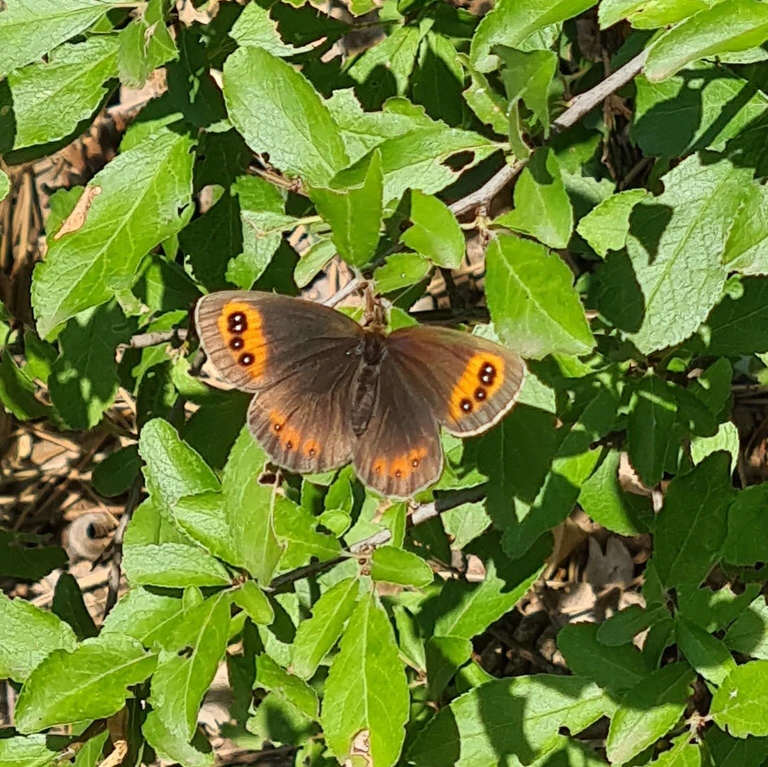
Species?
Erebia aethiops
